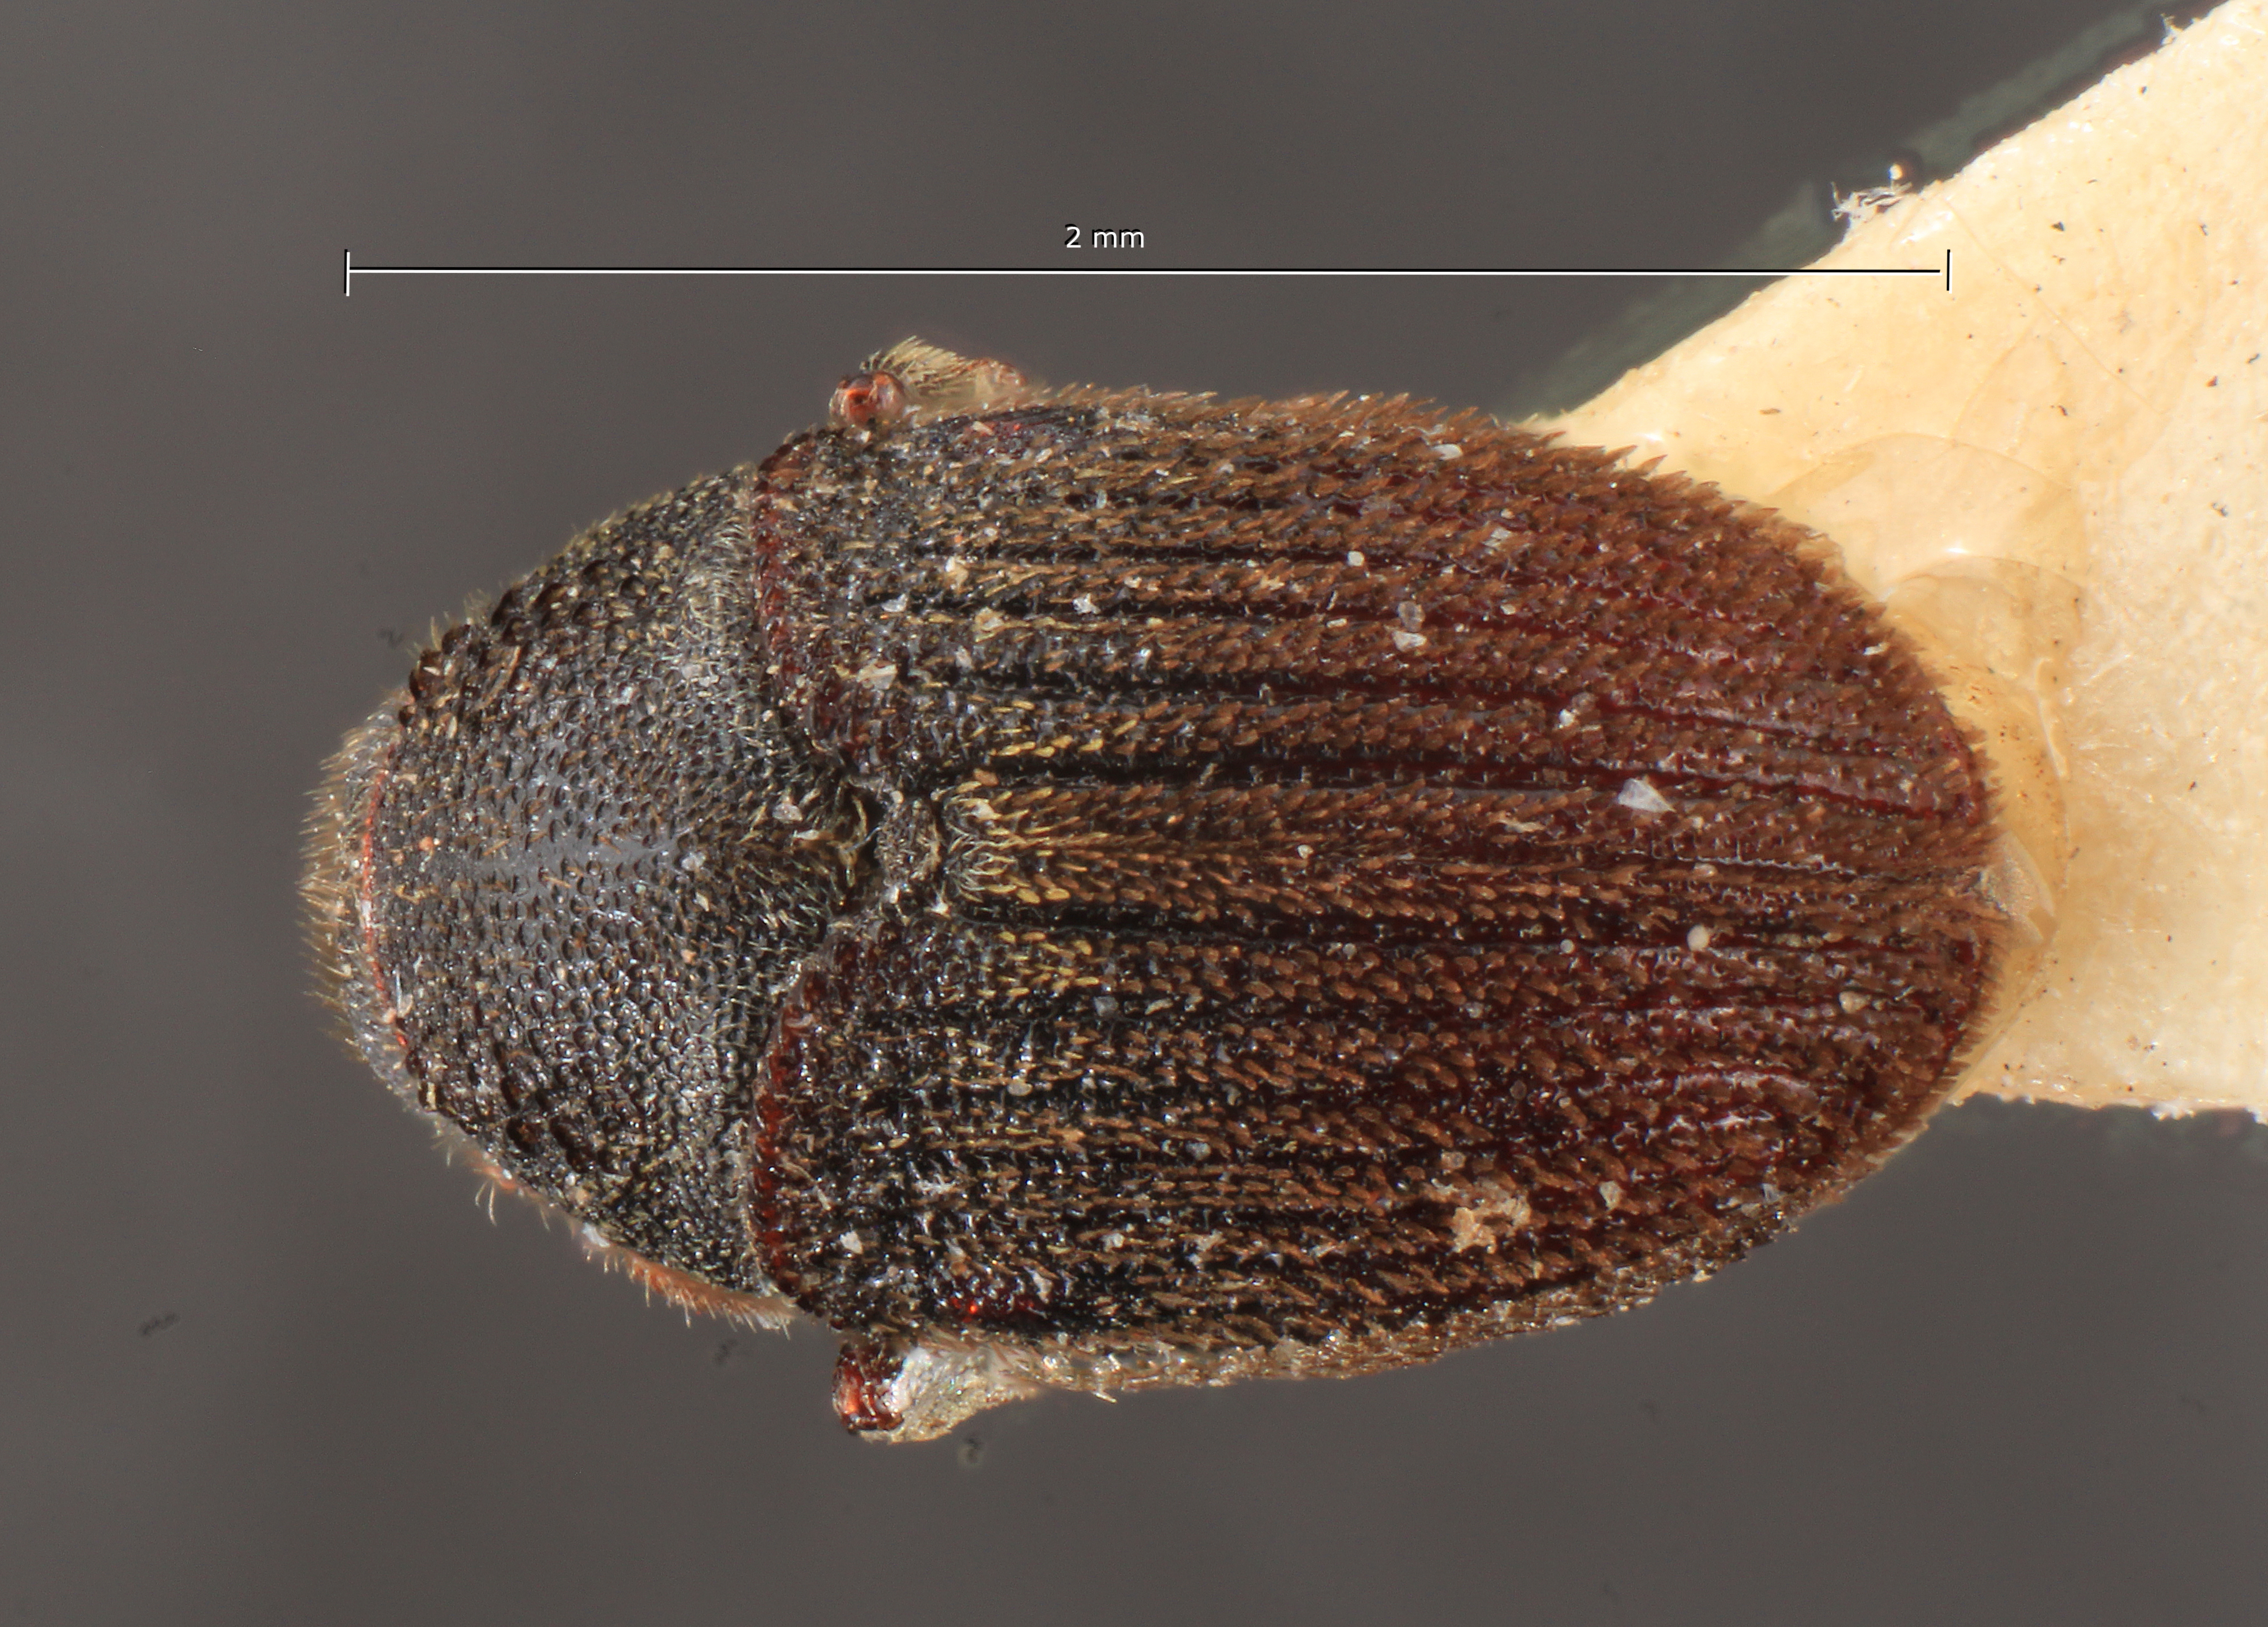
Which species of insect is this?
Hylesinus mandshuricus
